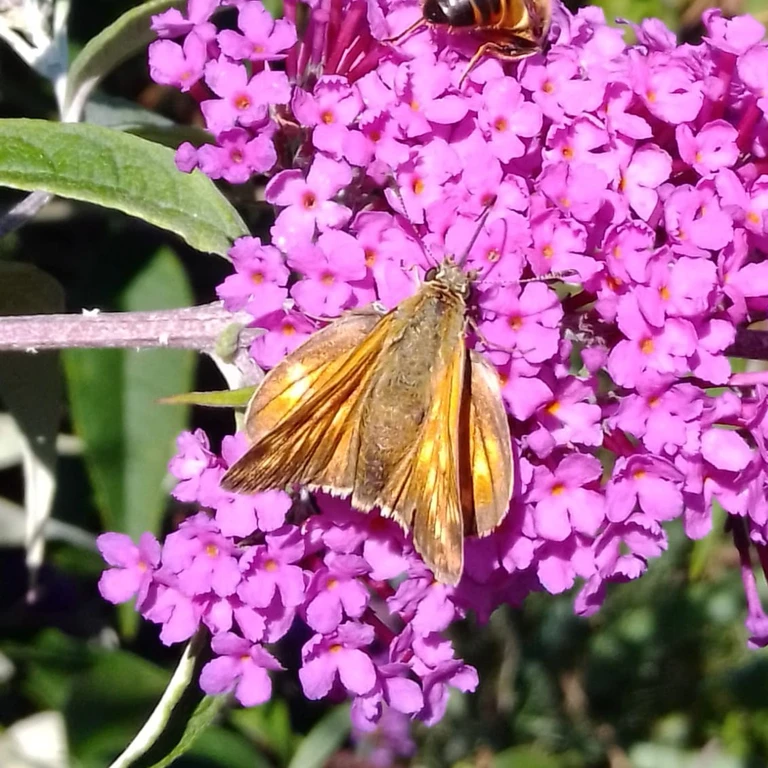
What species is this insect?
Ochlodes sylvanus (also Ochlodes venata)
